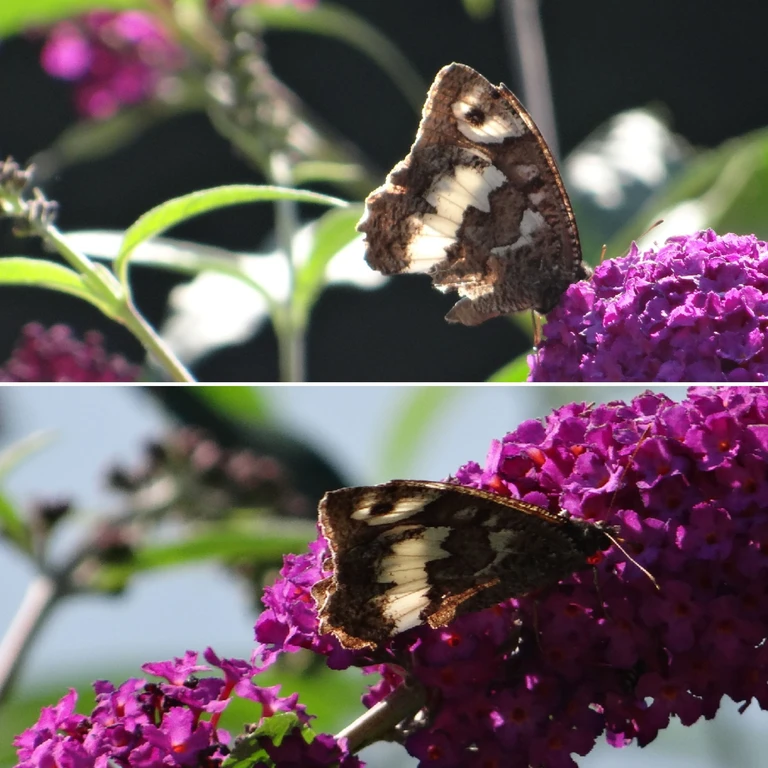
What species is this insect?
Brintesia circe
